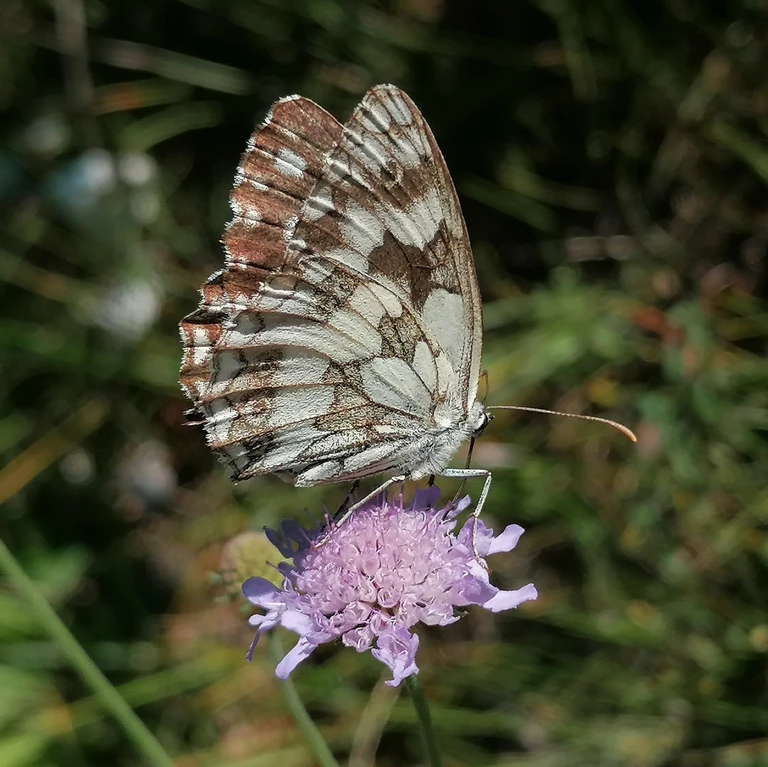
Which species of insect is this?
Melanargia galathea
